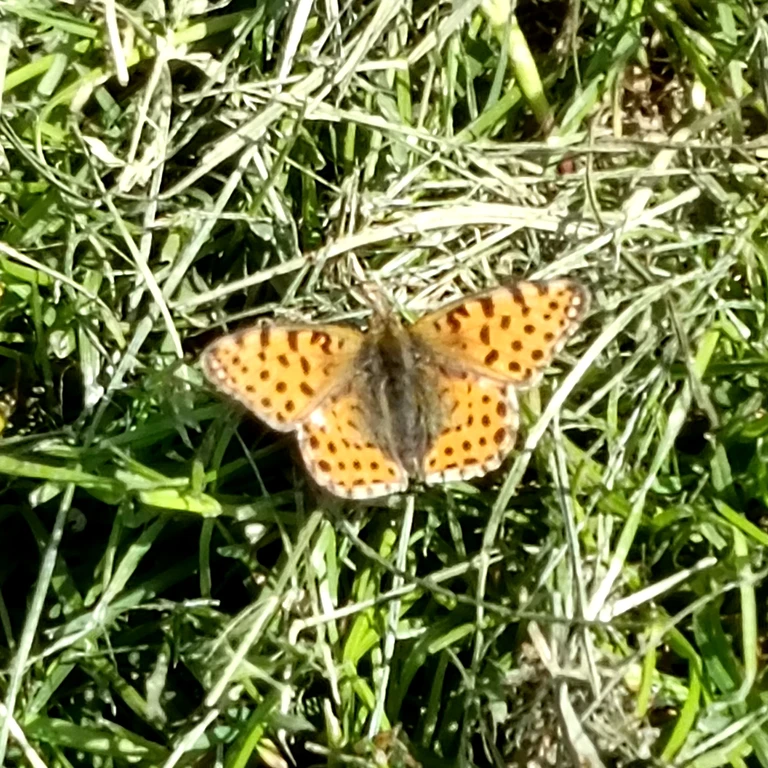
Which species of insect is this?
Issoria lathonia
